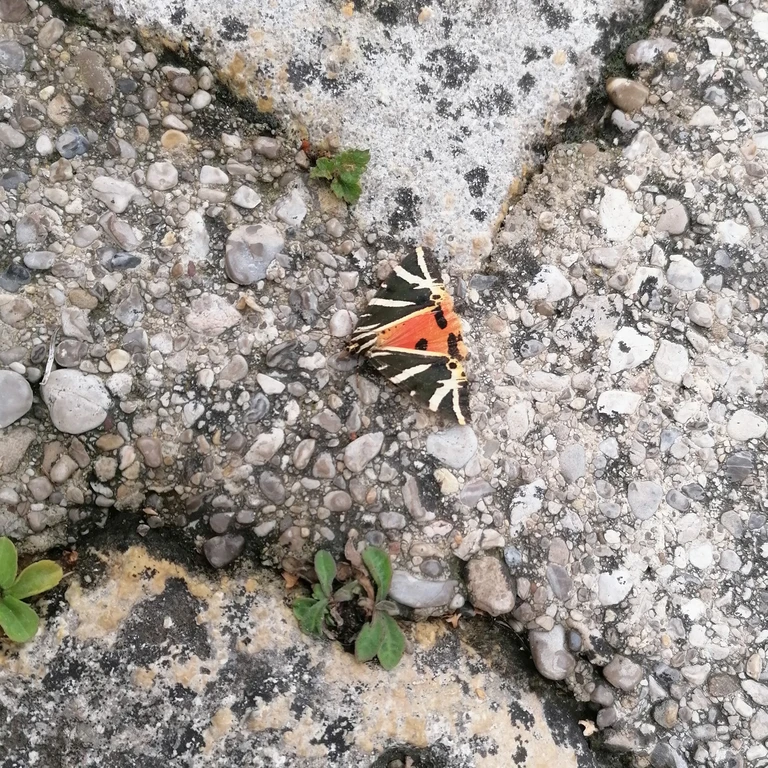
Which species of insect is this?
Euplagia quadripunctaria
